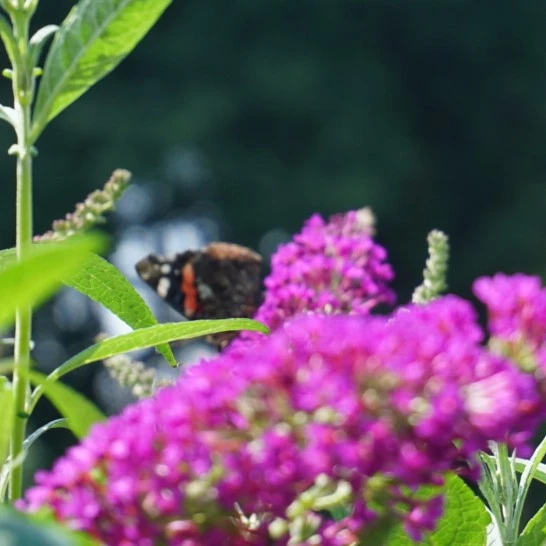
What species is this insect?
Vanessa atalanta
